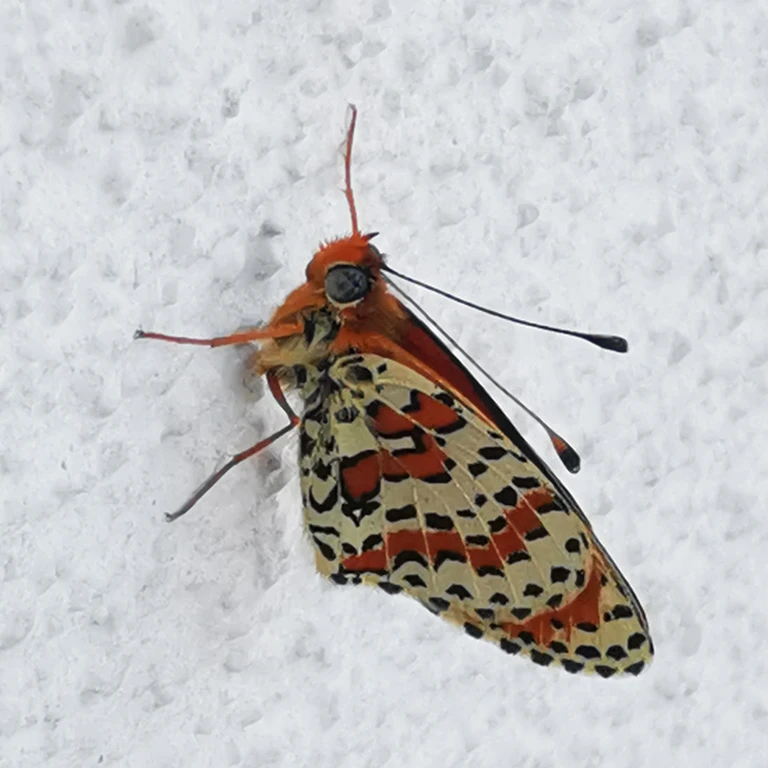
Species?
Melitaea didyma
